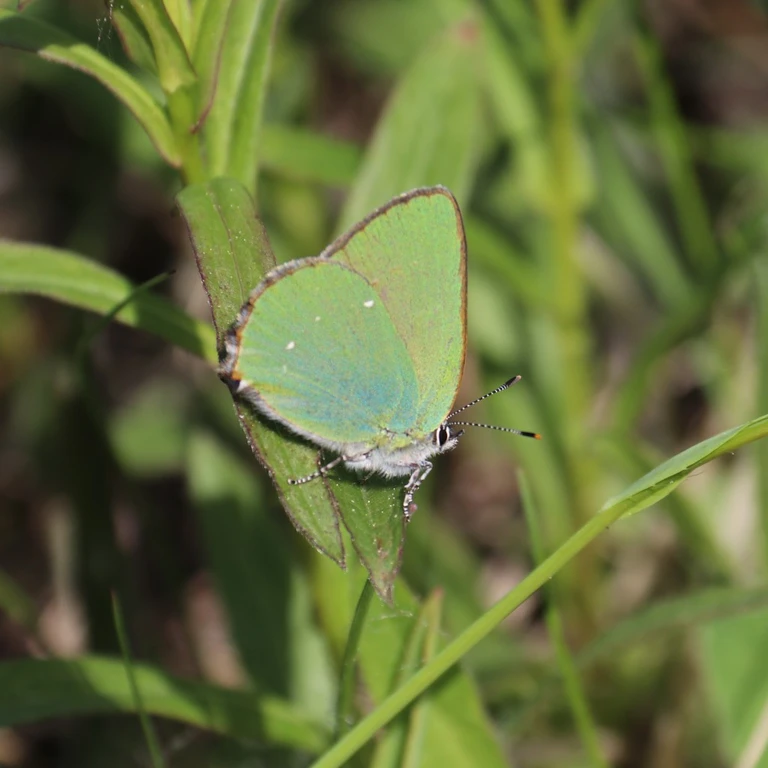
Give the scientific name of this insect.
Callophrys rubi
